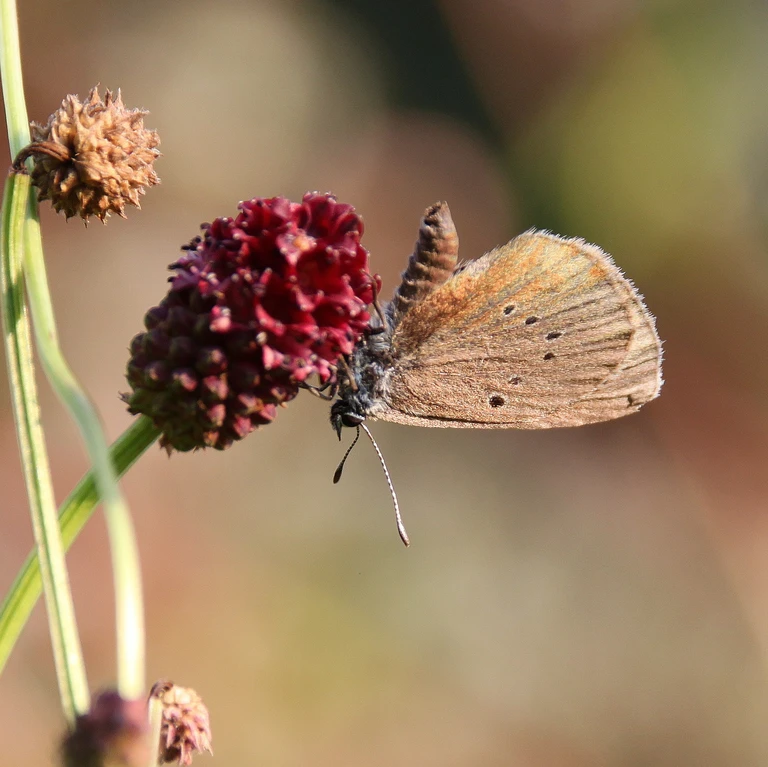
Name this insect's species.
Phengaris nausithous (also Maculinea nausithous)
